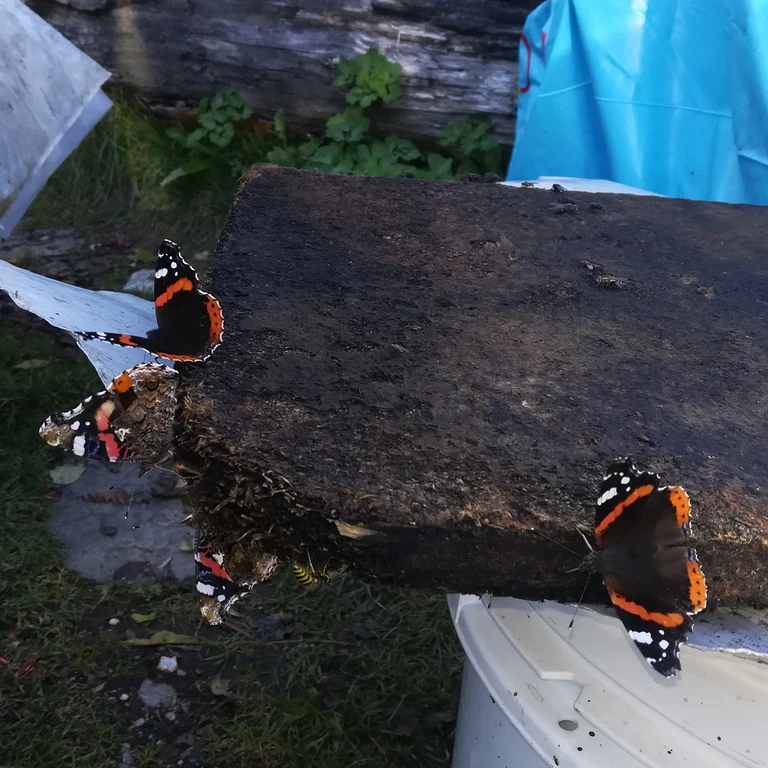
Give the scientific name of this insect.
Vanessa atalanta
